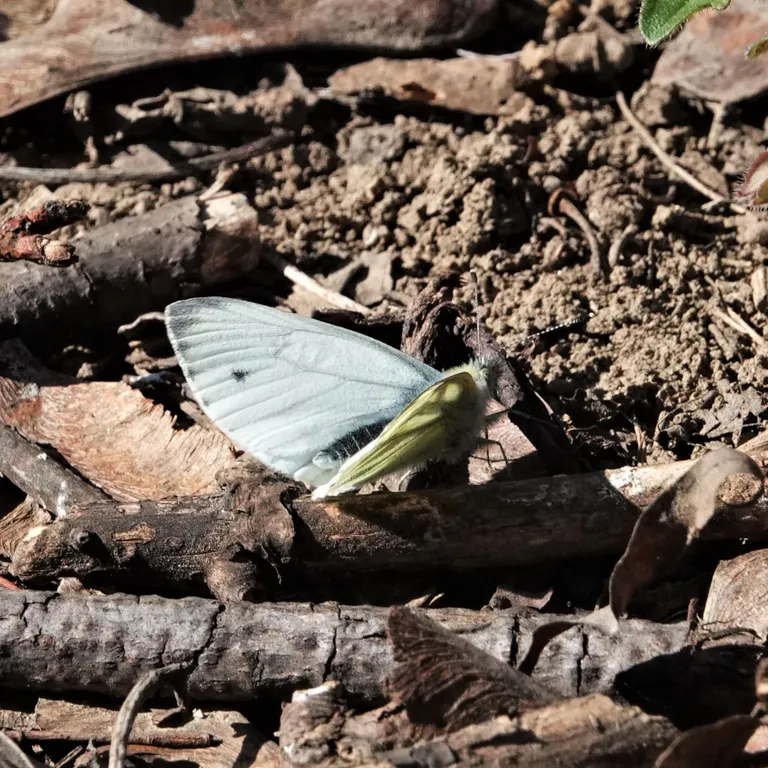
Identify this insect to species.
Pieris napi
